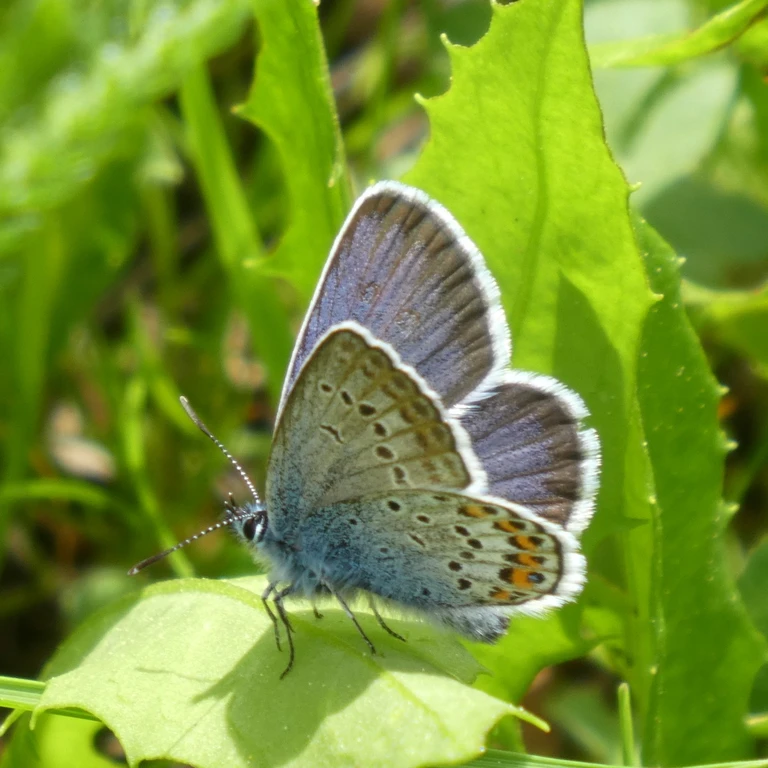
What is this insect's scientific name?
Plebejus argus
